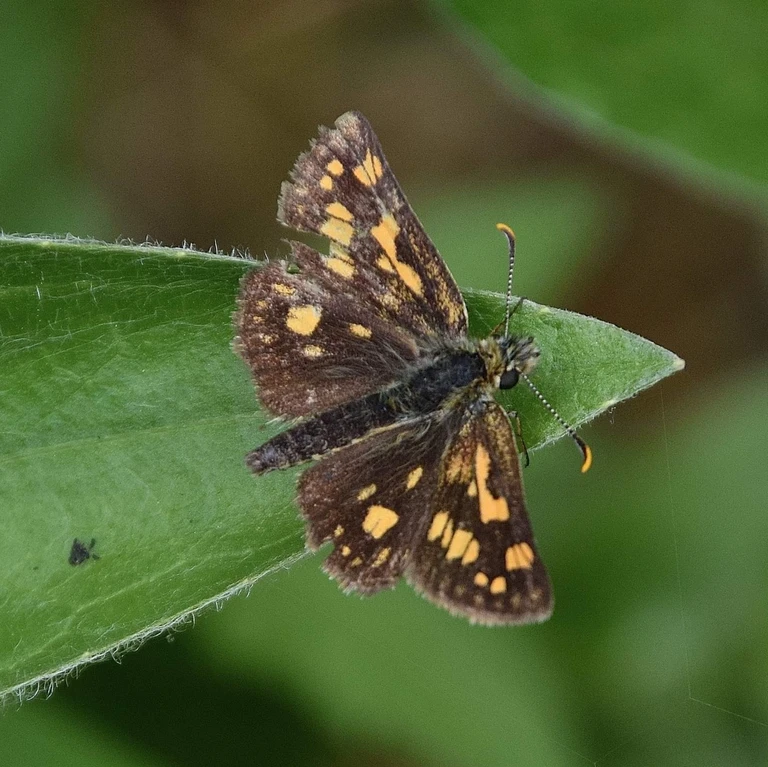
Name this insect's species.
Carterocephalus palaemon
